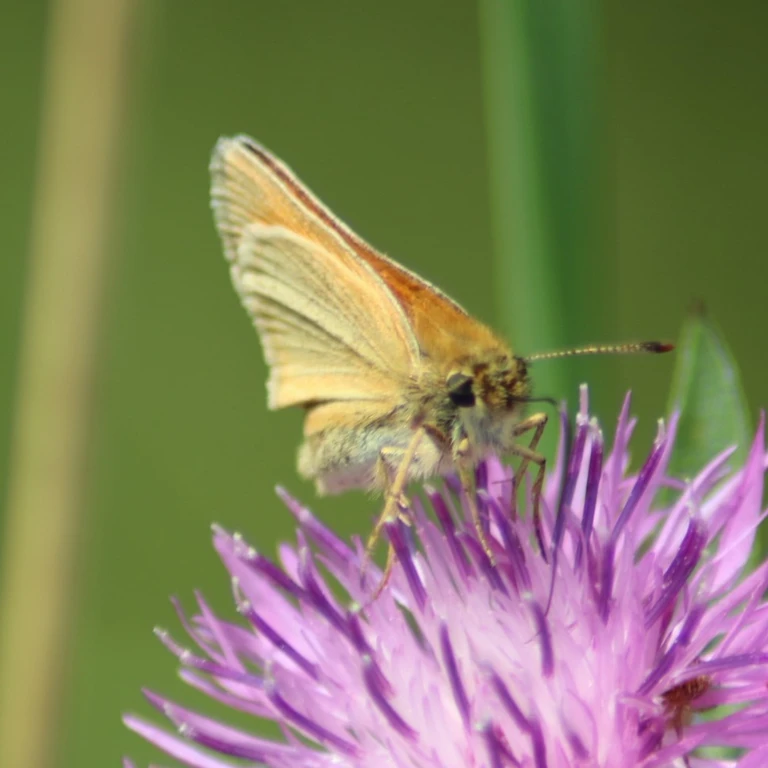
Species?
Thymelicus sylvestris
